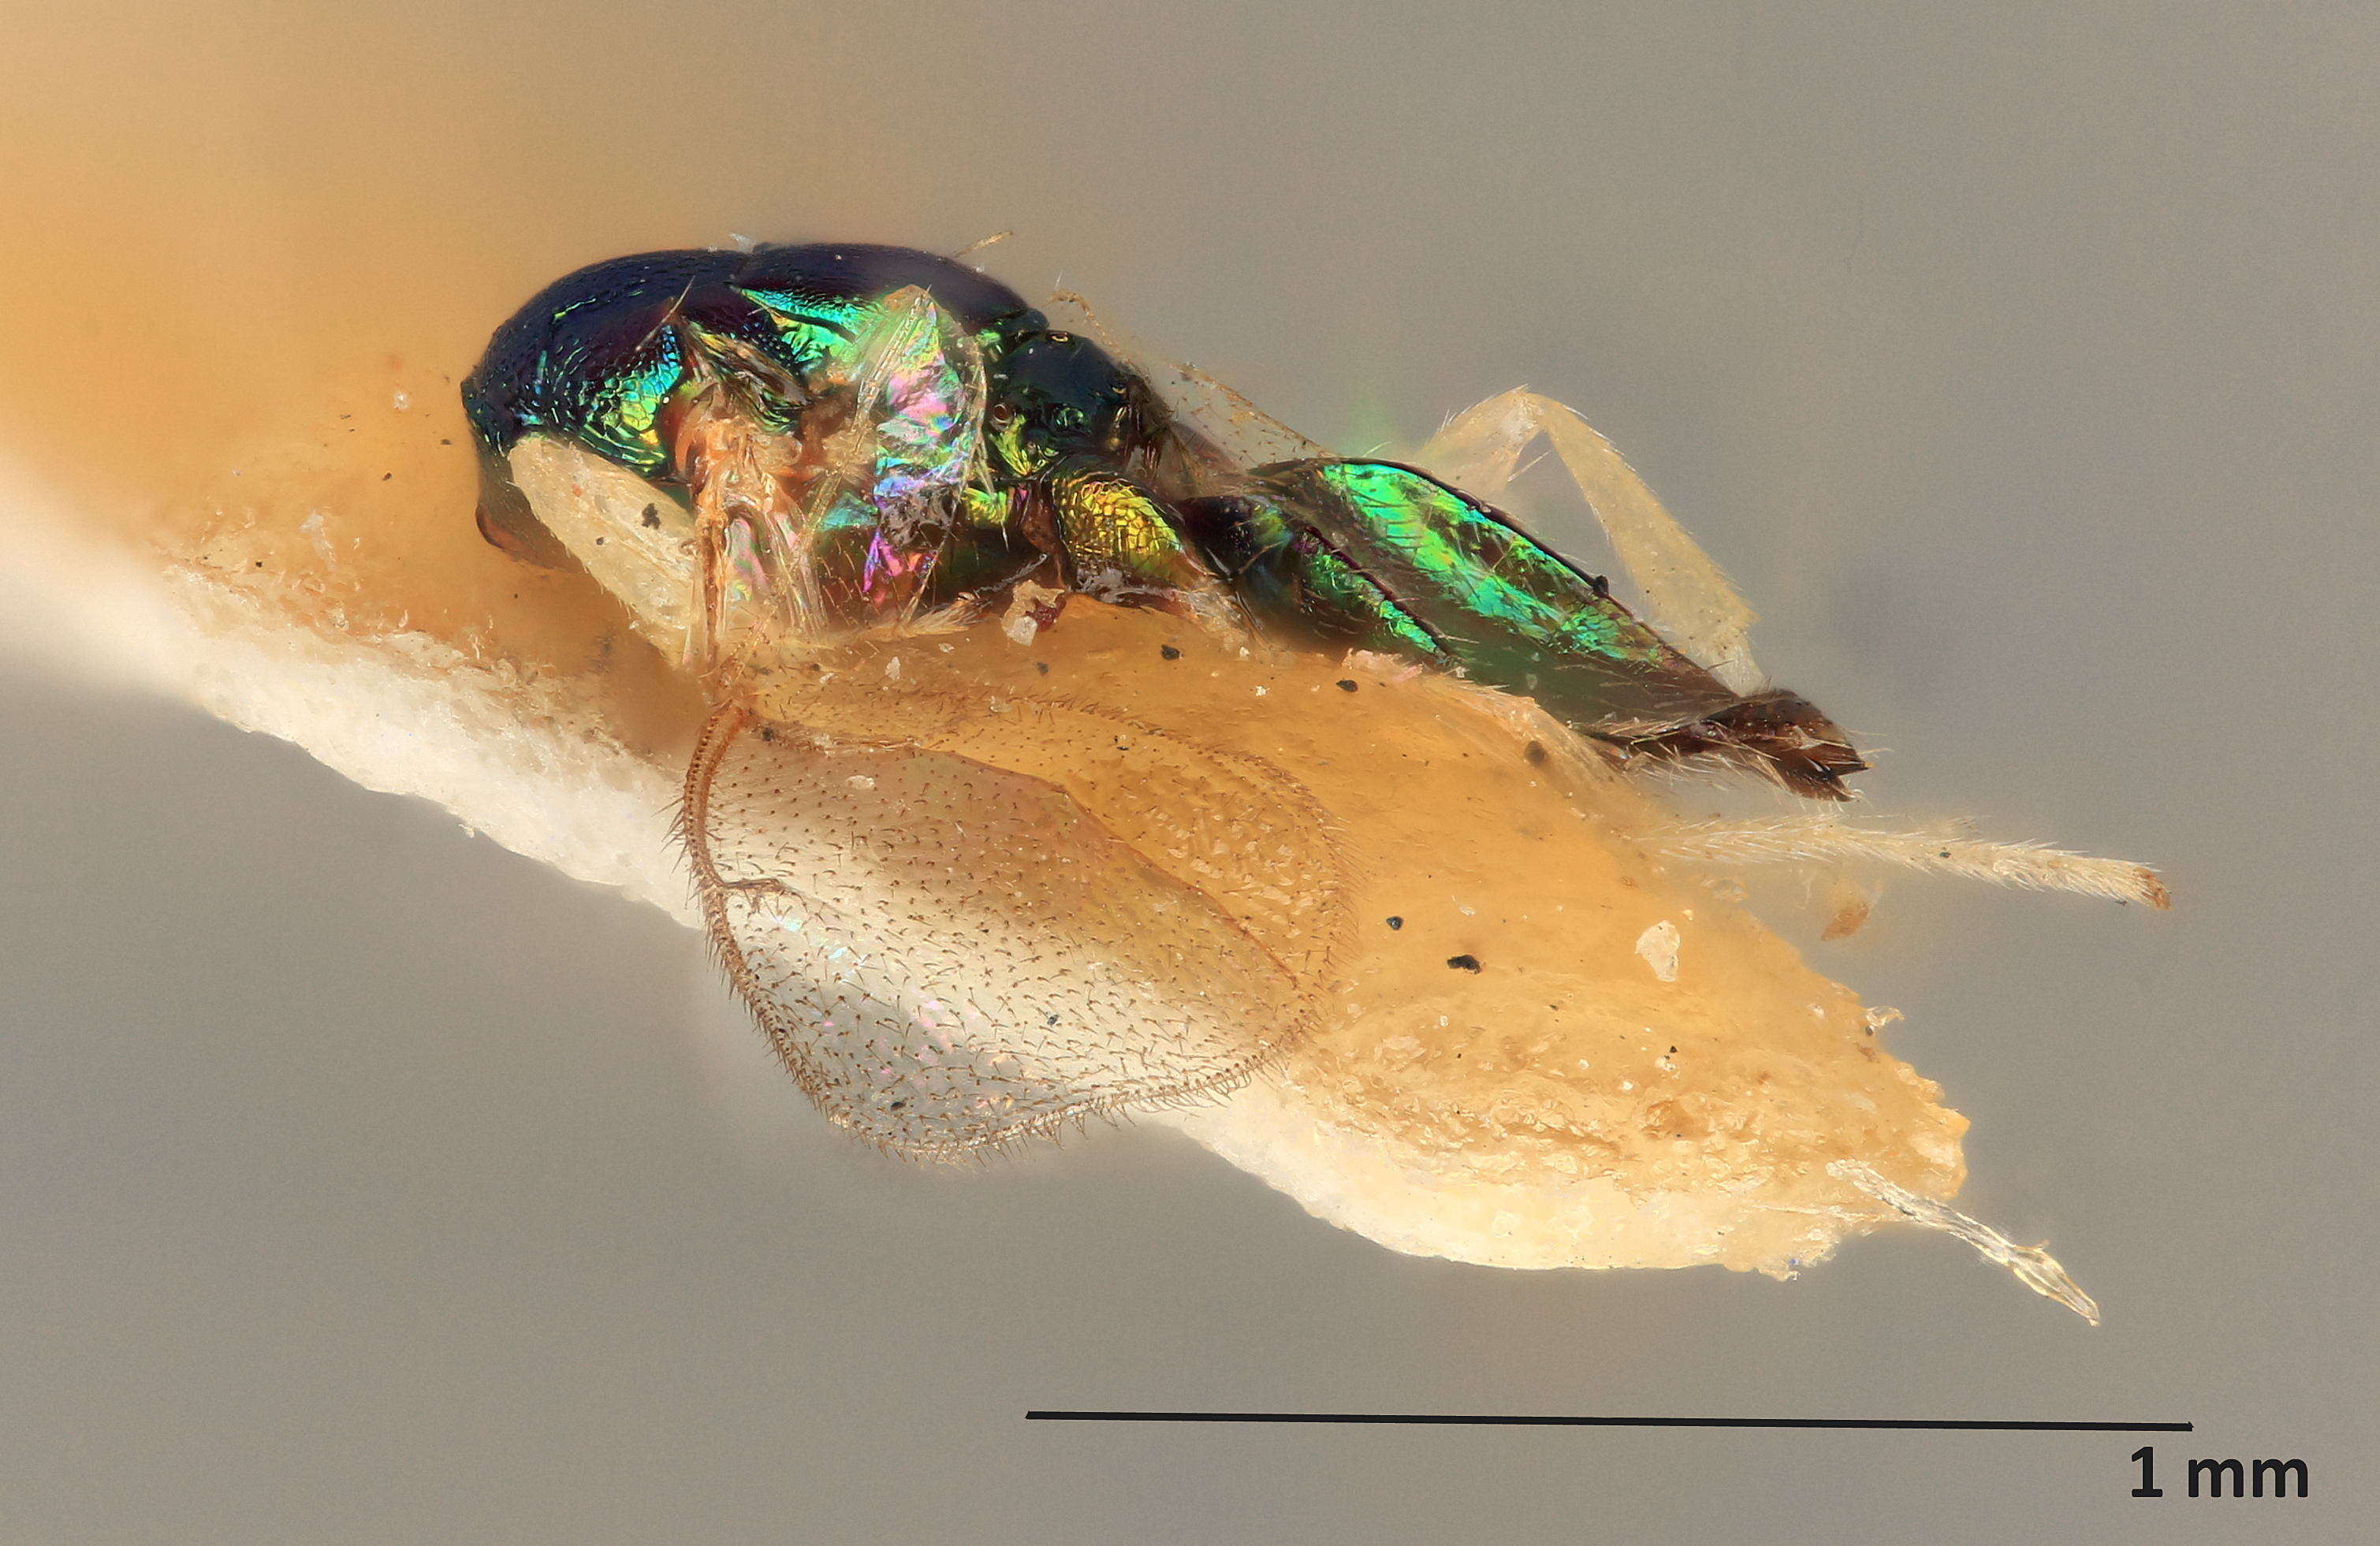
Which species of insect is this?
Derostenus pallipes
